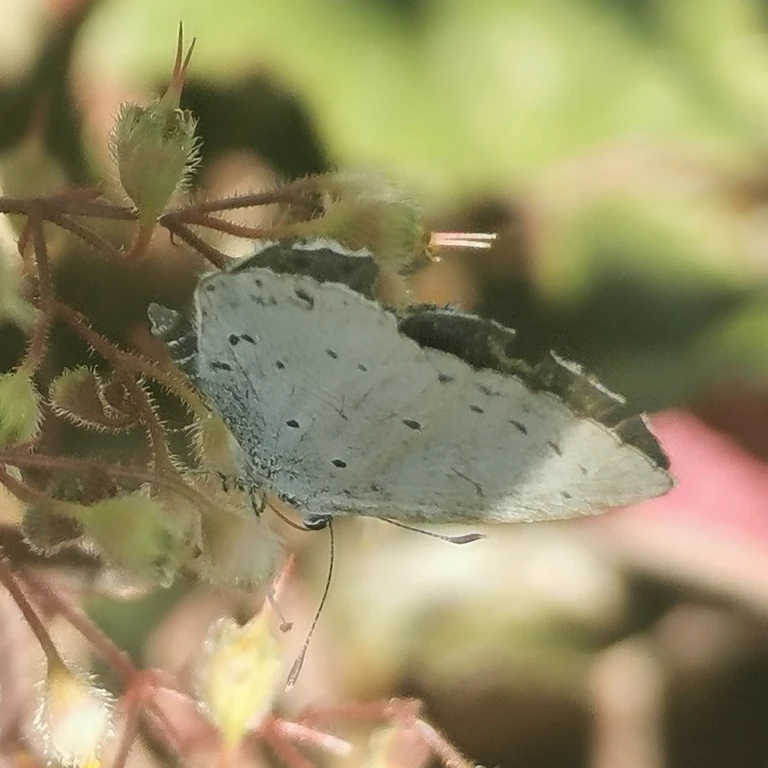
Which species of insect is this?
Celastrina argiolus
